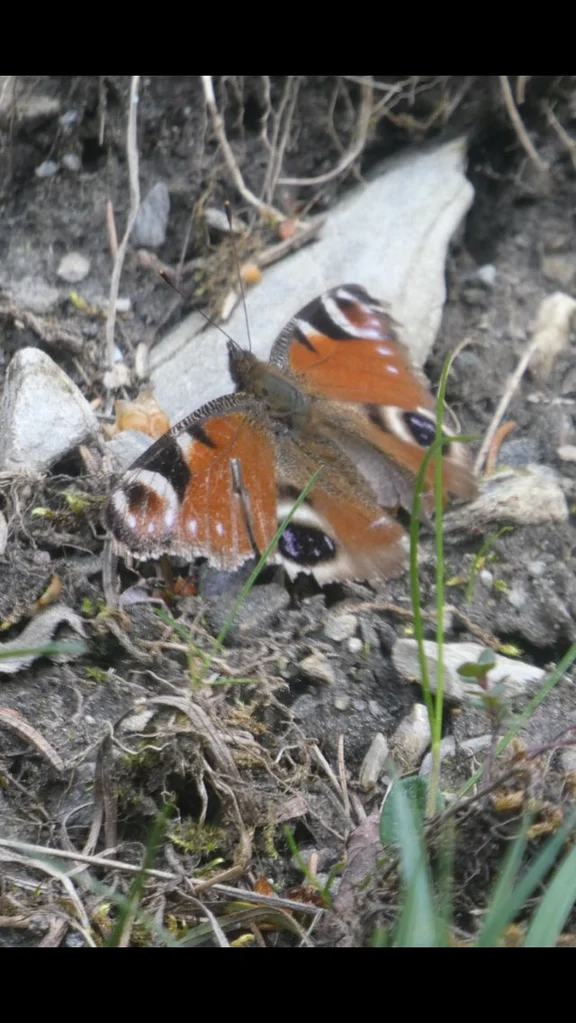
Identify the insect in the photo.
Aglais io
